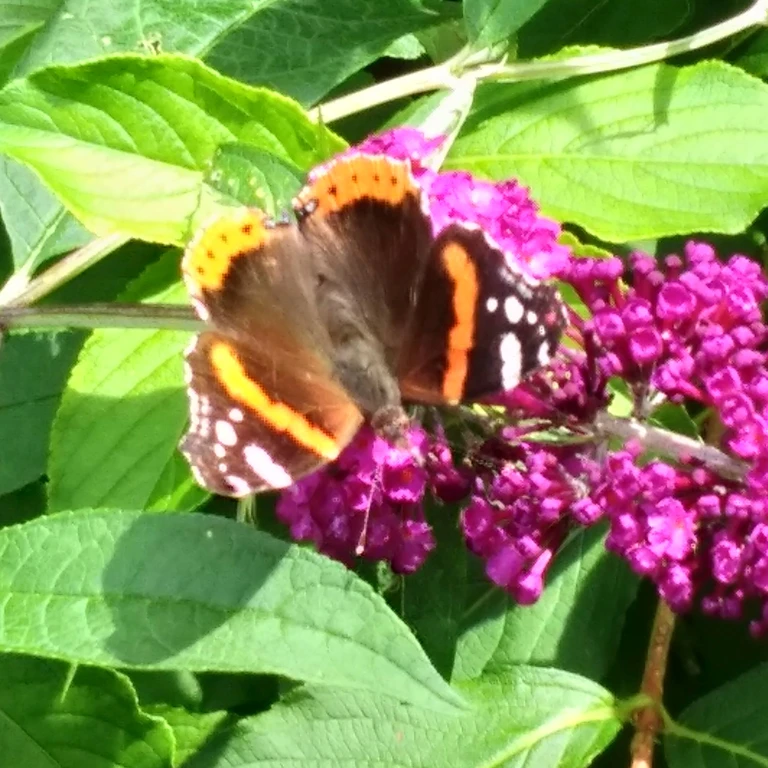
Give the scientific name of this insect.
Vanessa atalanta
